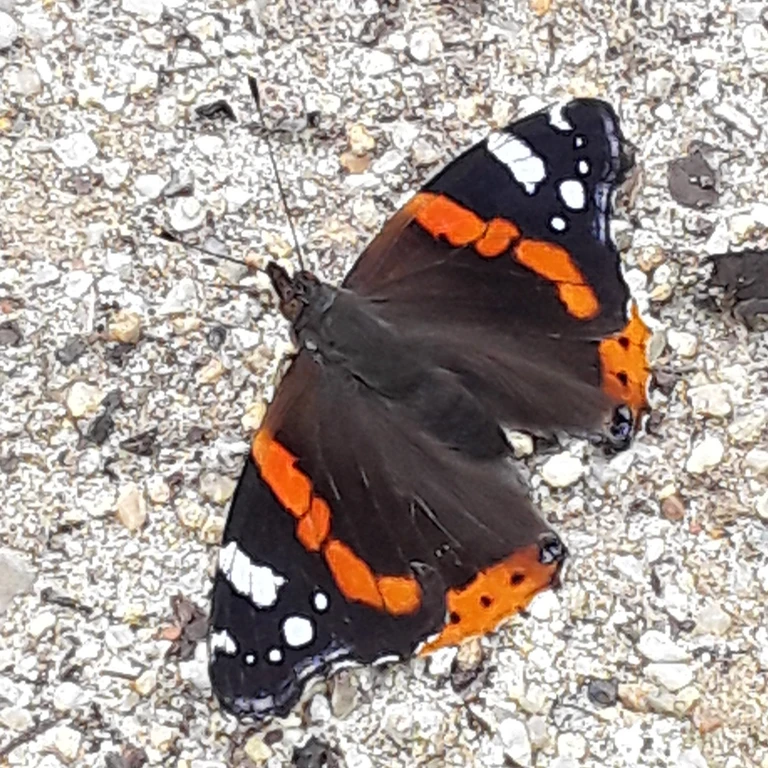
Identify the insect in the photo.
Vanessa atalanta
